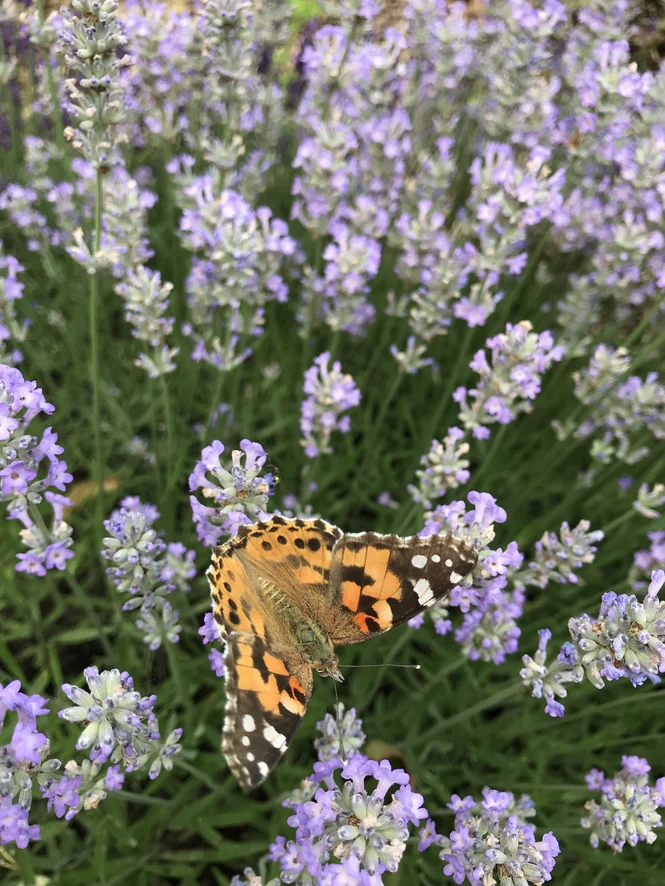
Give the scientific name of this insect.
Vanessa cardui
